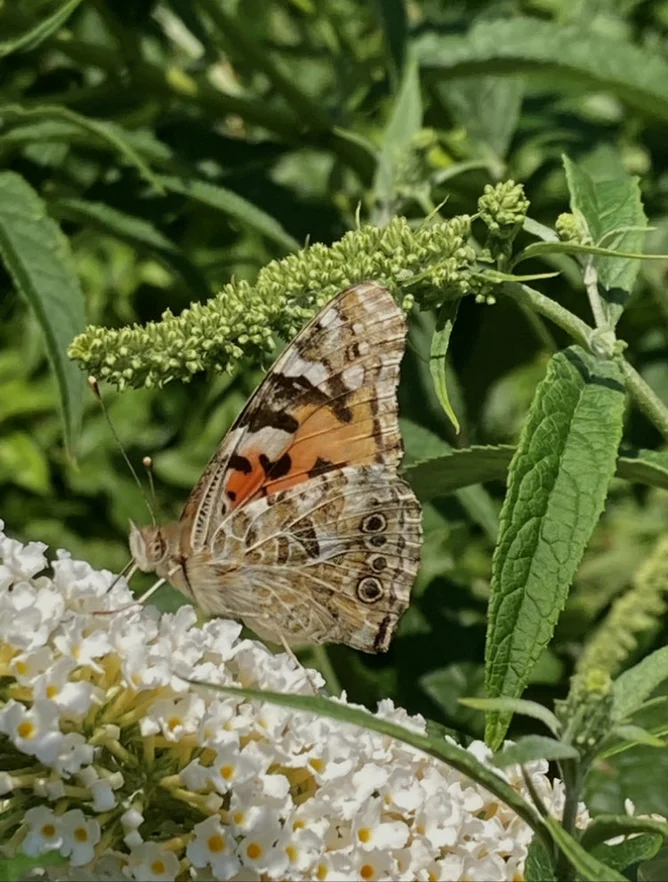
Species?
Vanessa cardui
